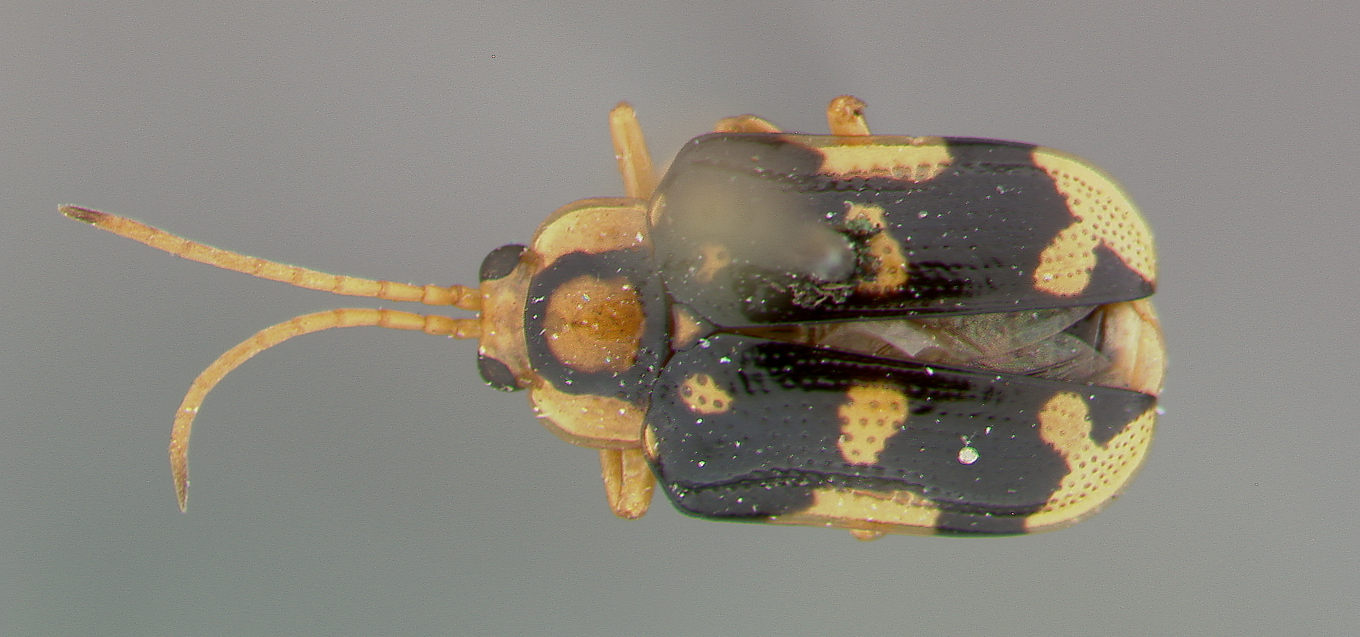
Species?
Demothispa strandi
